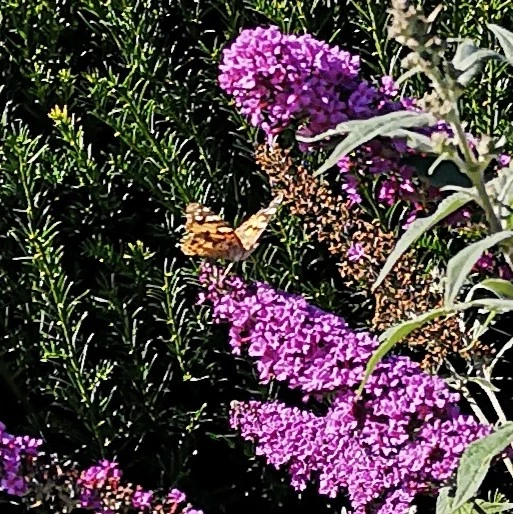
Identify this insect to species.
Vanessa cardui
